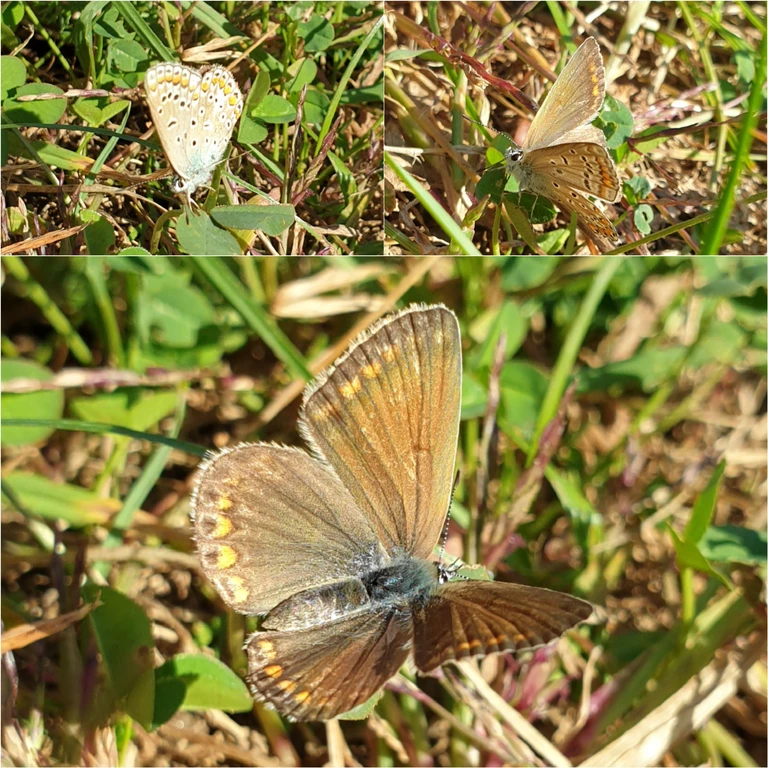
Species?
Polyommatus icarus
